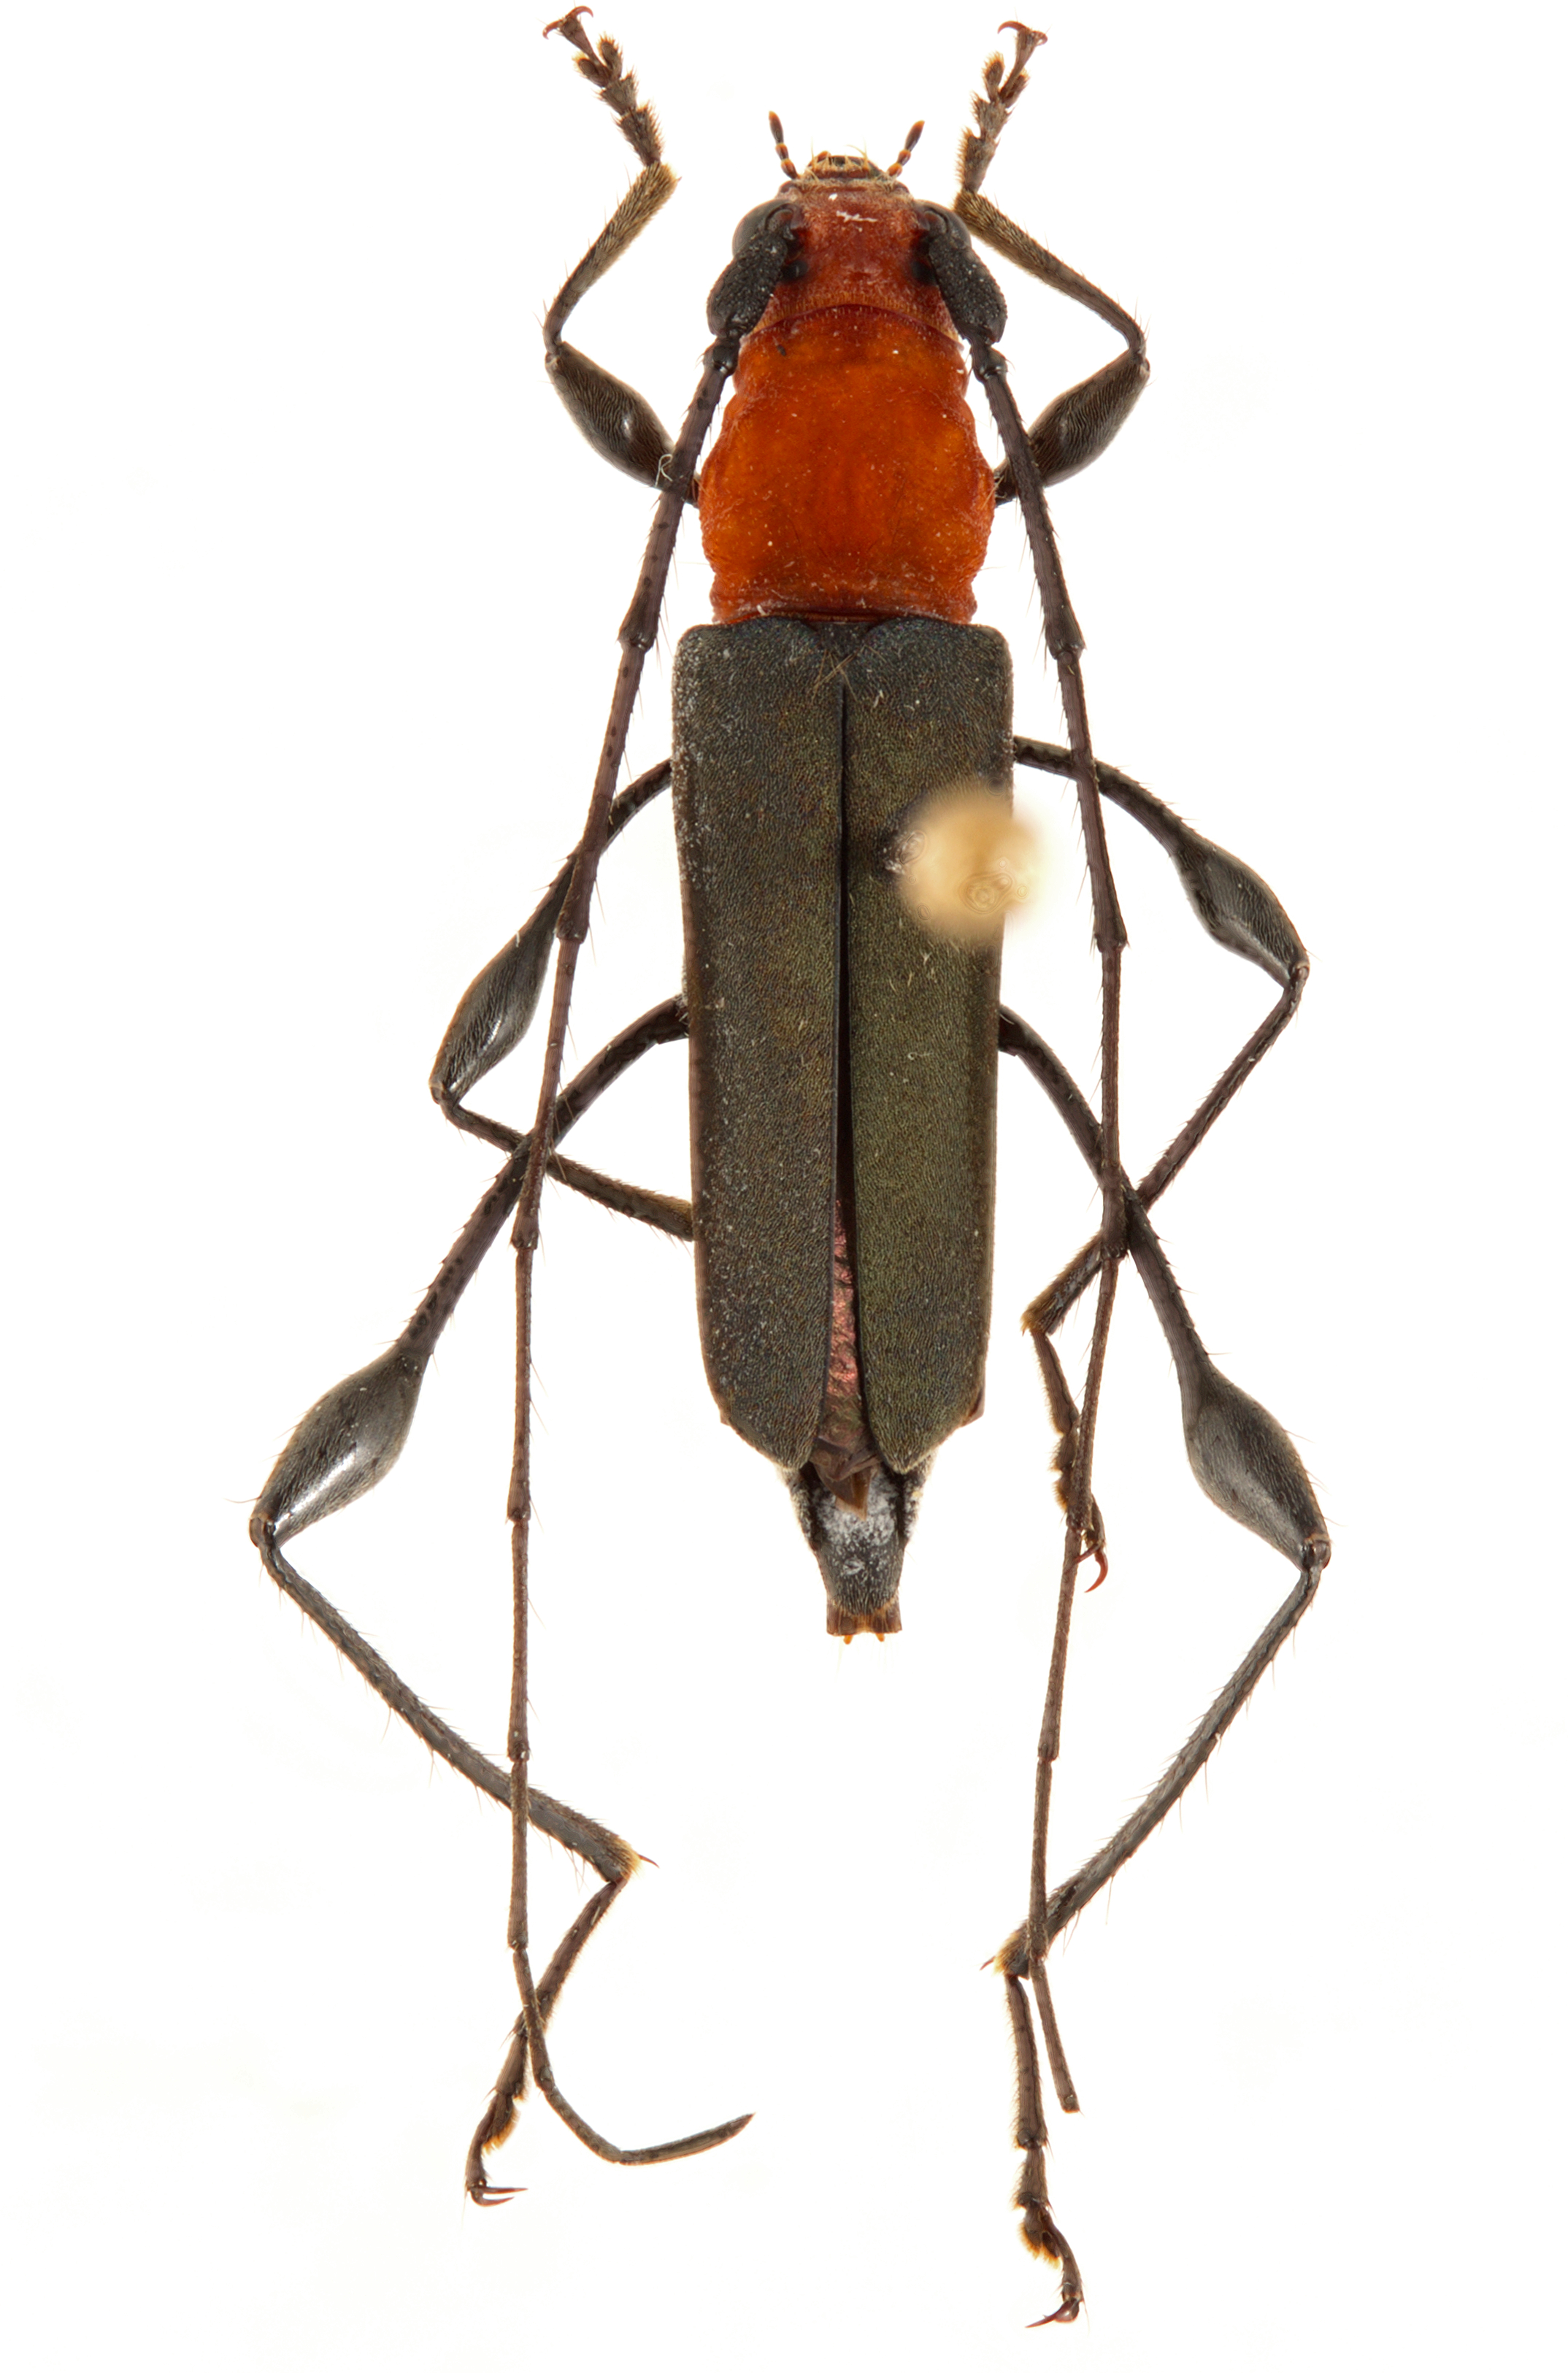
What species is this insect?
Ischionodonta versicolor
